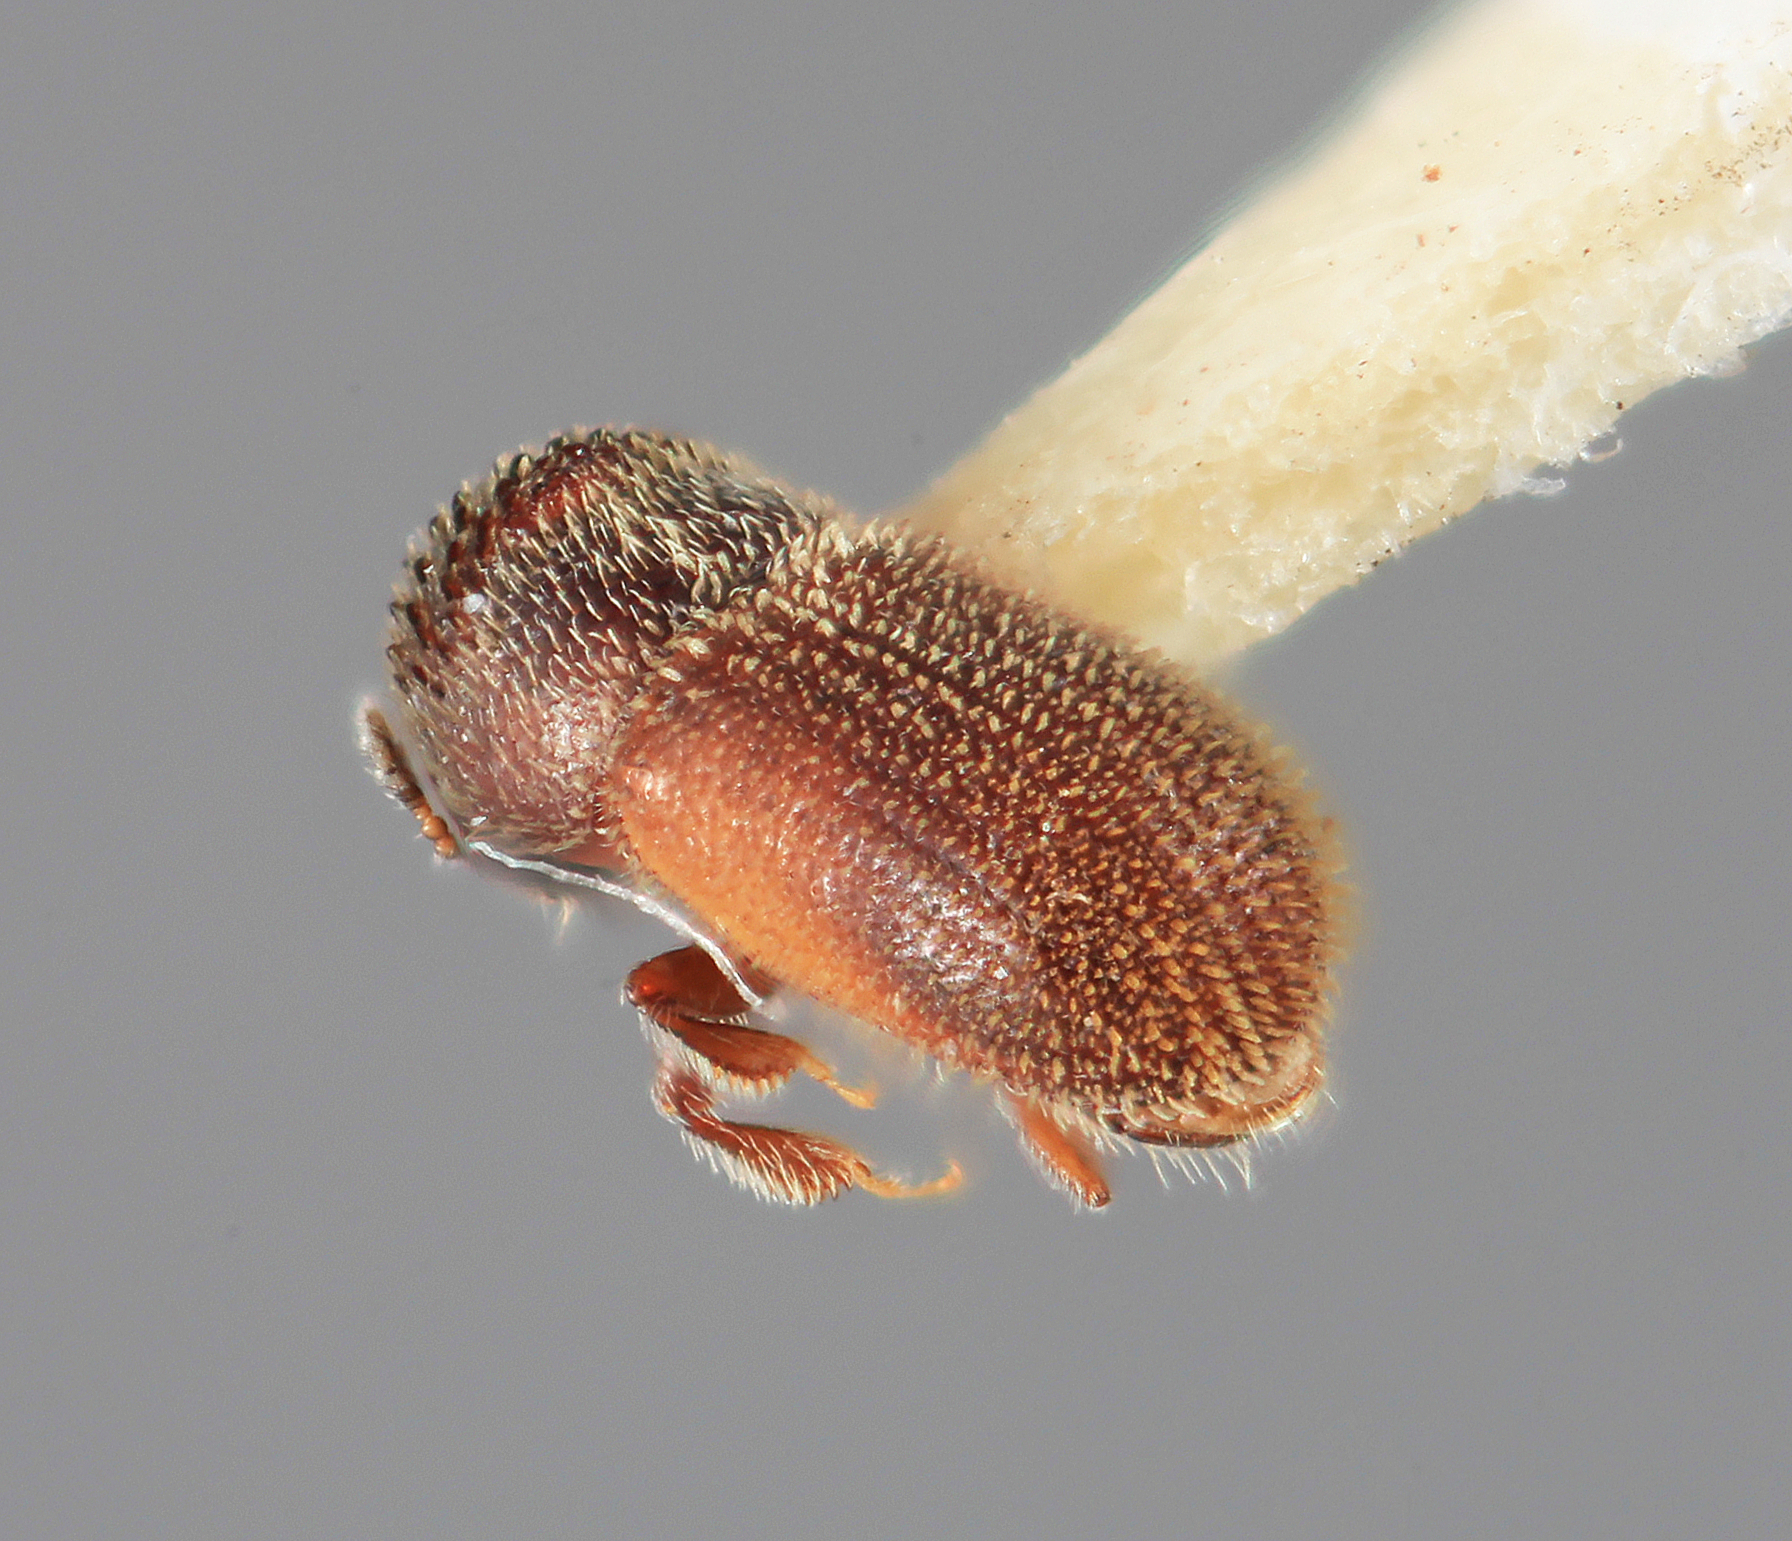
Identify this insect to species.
Cryphalomorphus rusticus
